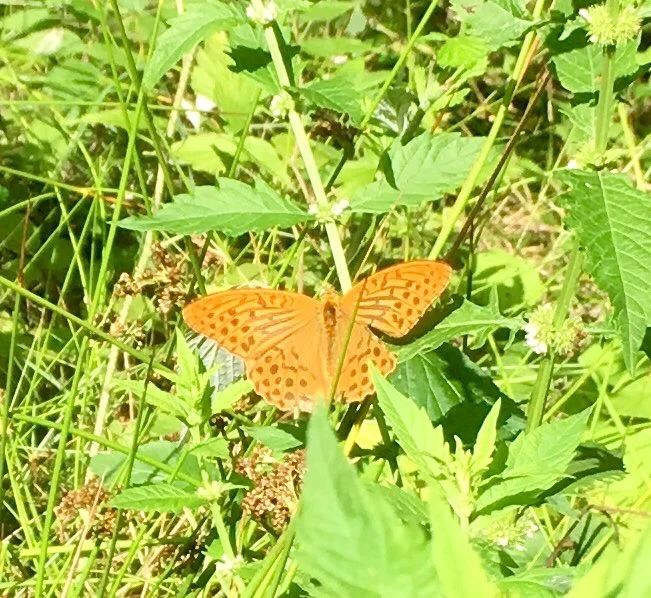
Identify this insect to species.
Argynnis paphia
